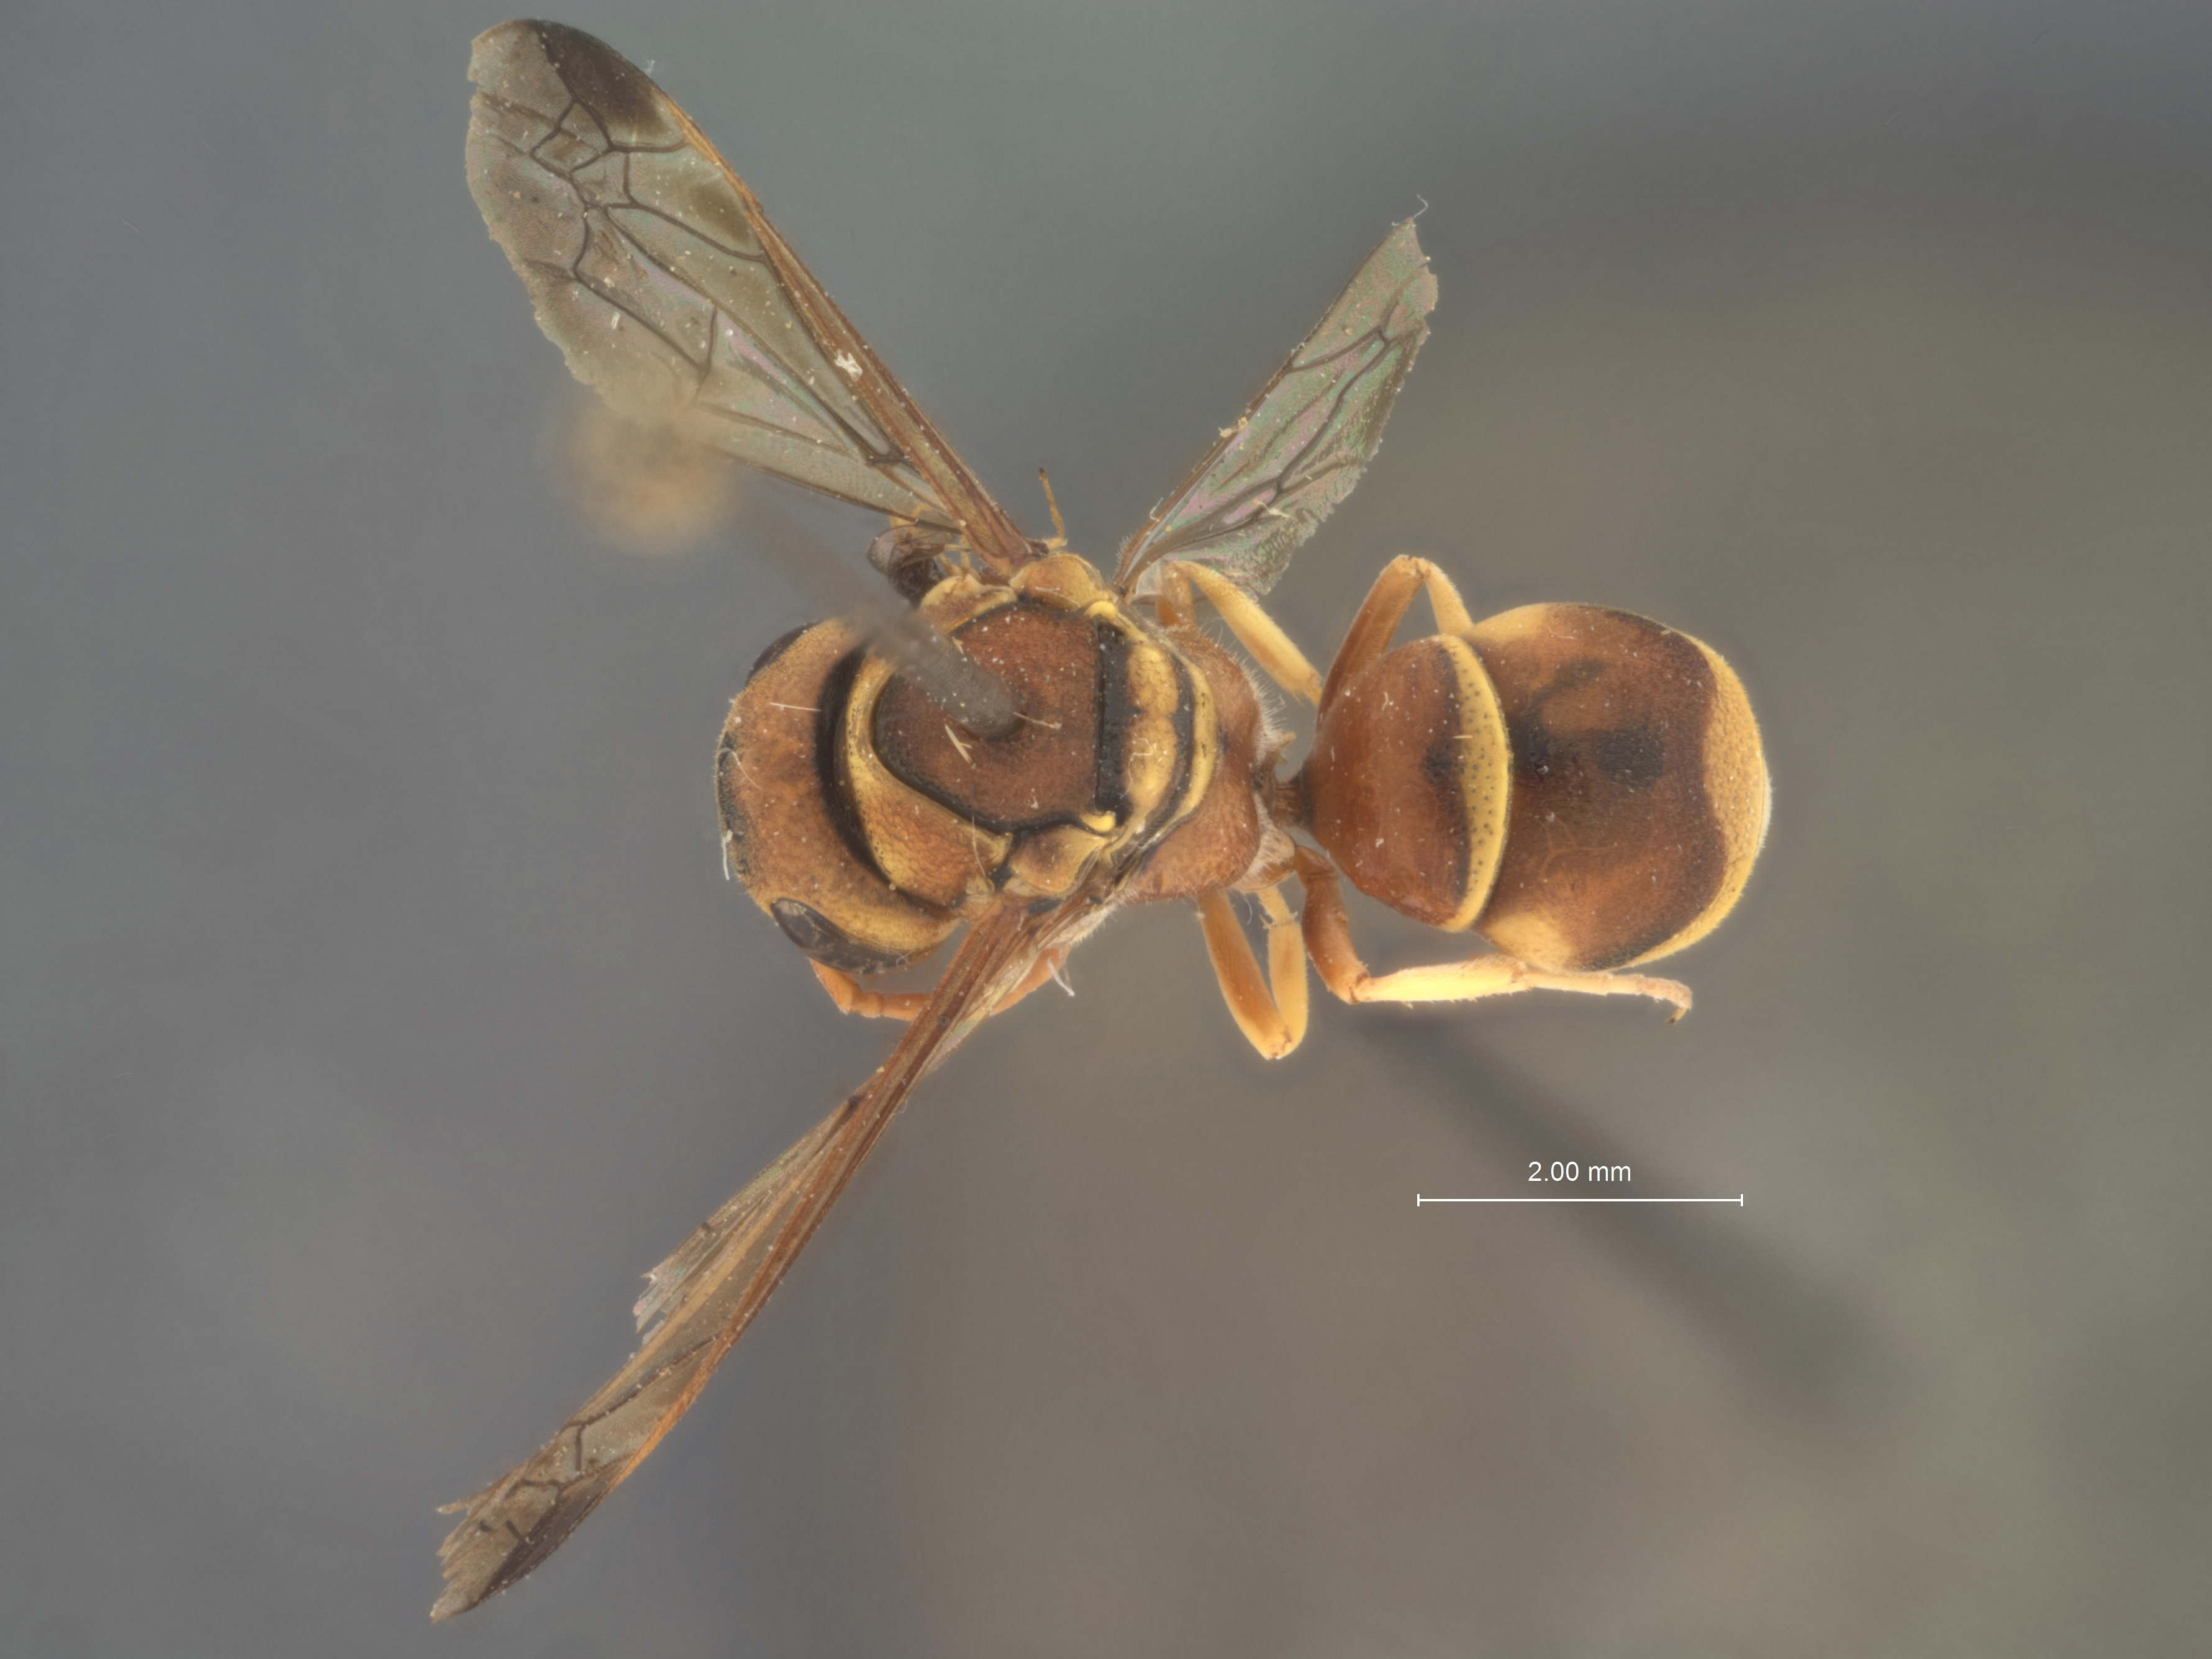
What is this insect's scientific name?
Antepipona frontalis
